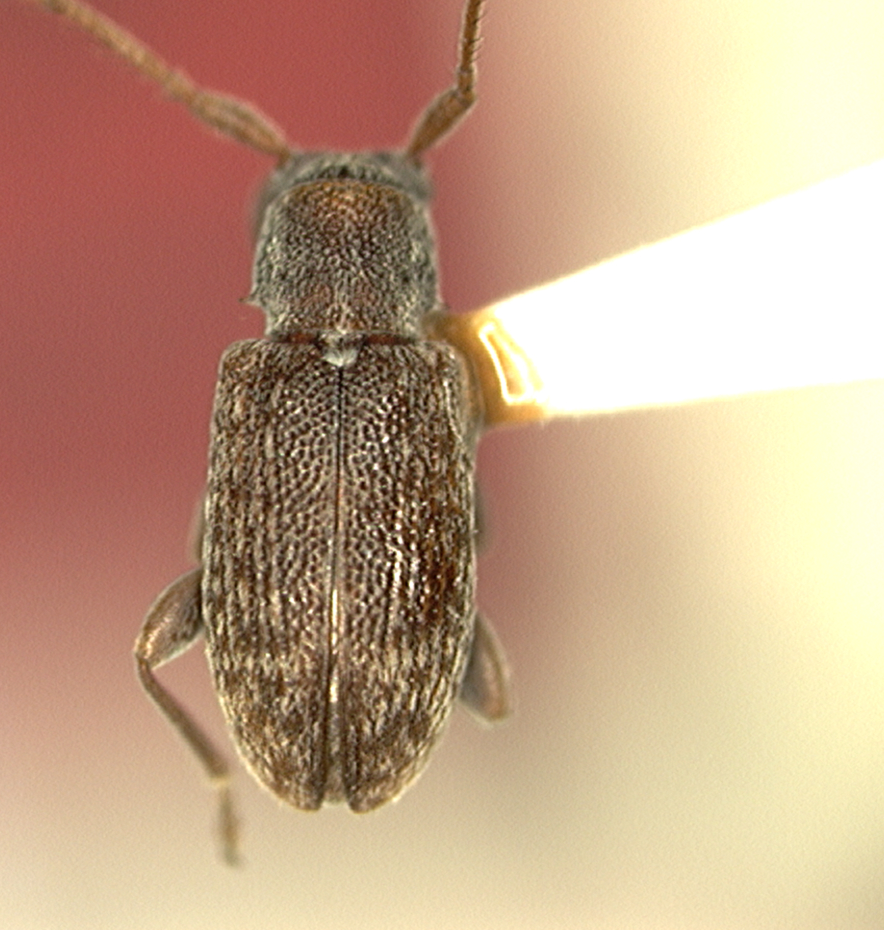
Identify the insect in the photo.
Micronesiella subcylindrica (also Sciadella subcylindrica)
